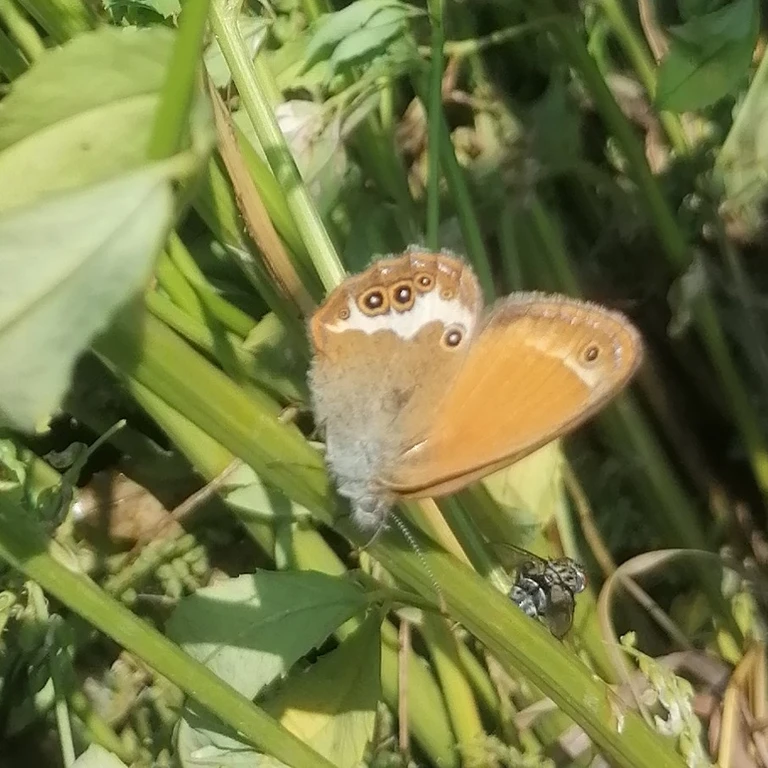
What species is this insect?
Coenonympha arcania
